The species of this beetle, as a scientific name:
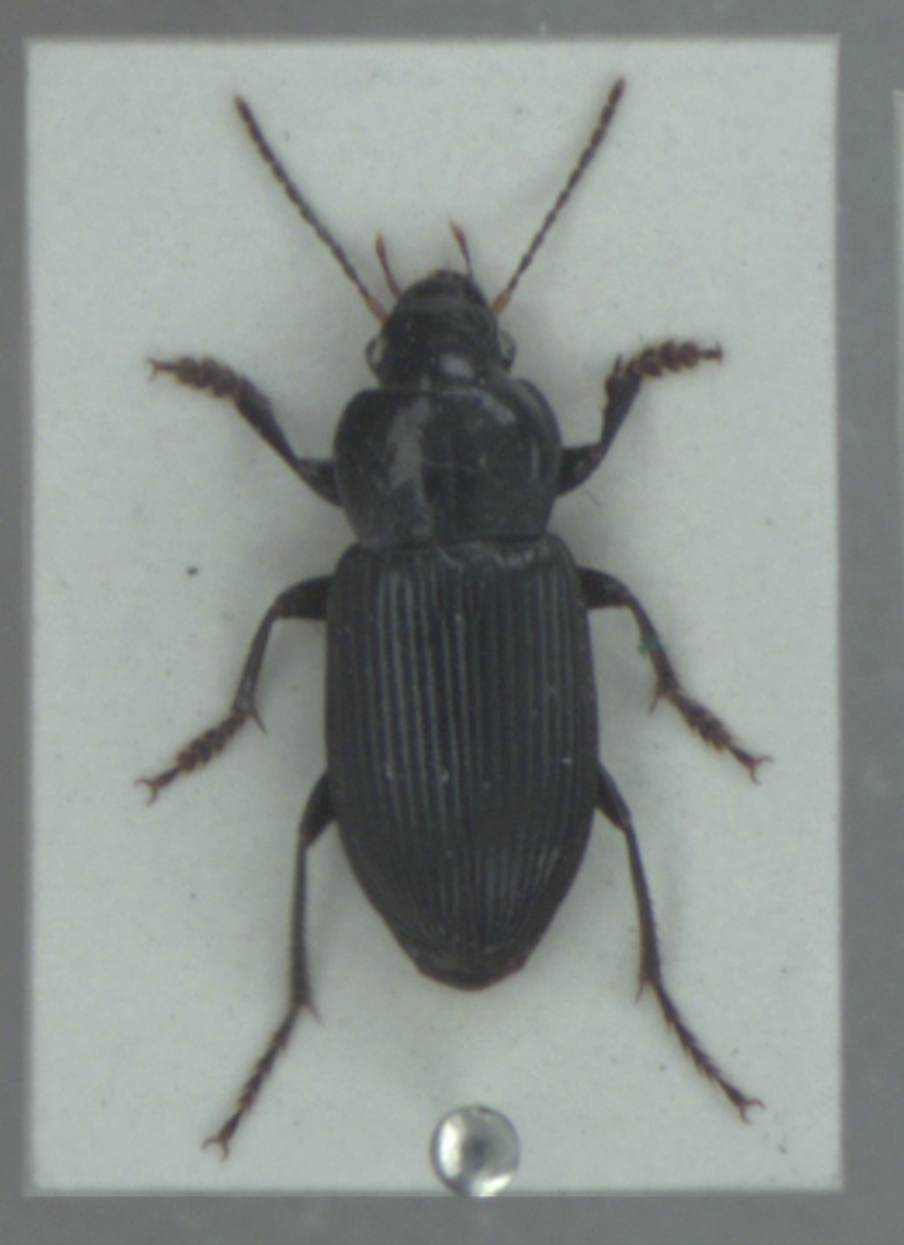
Anisodactylus binotatus
